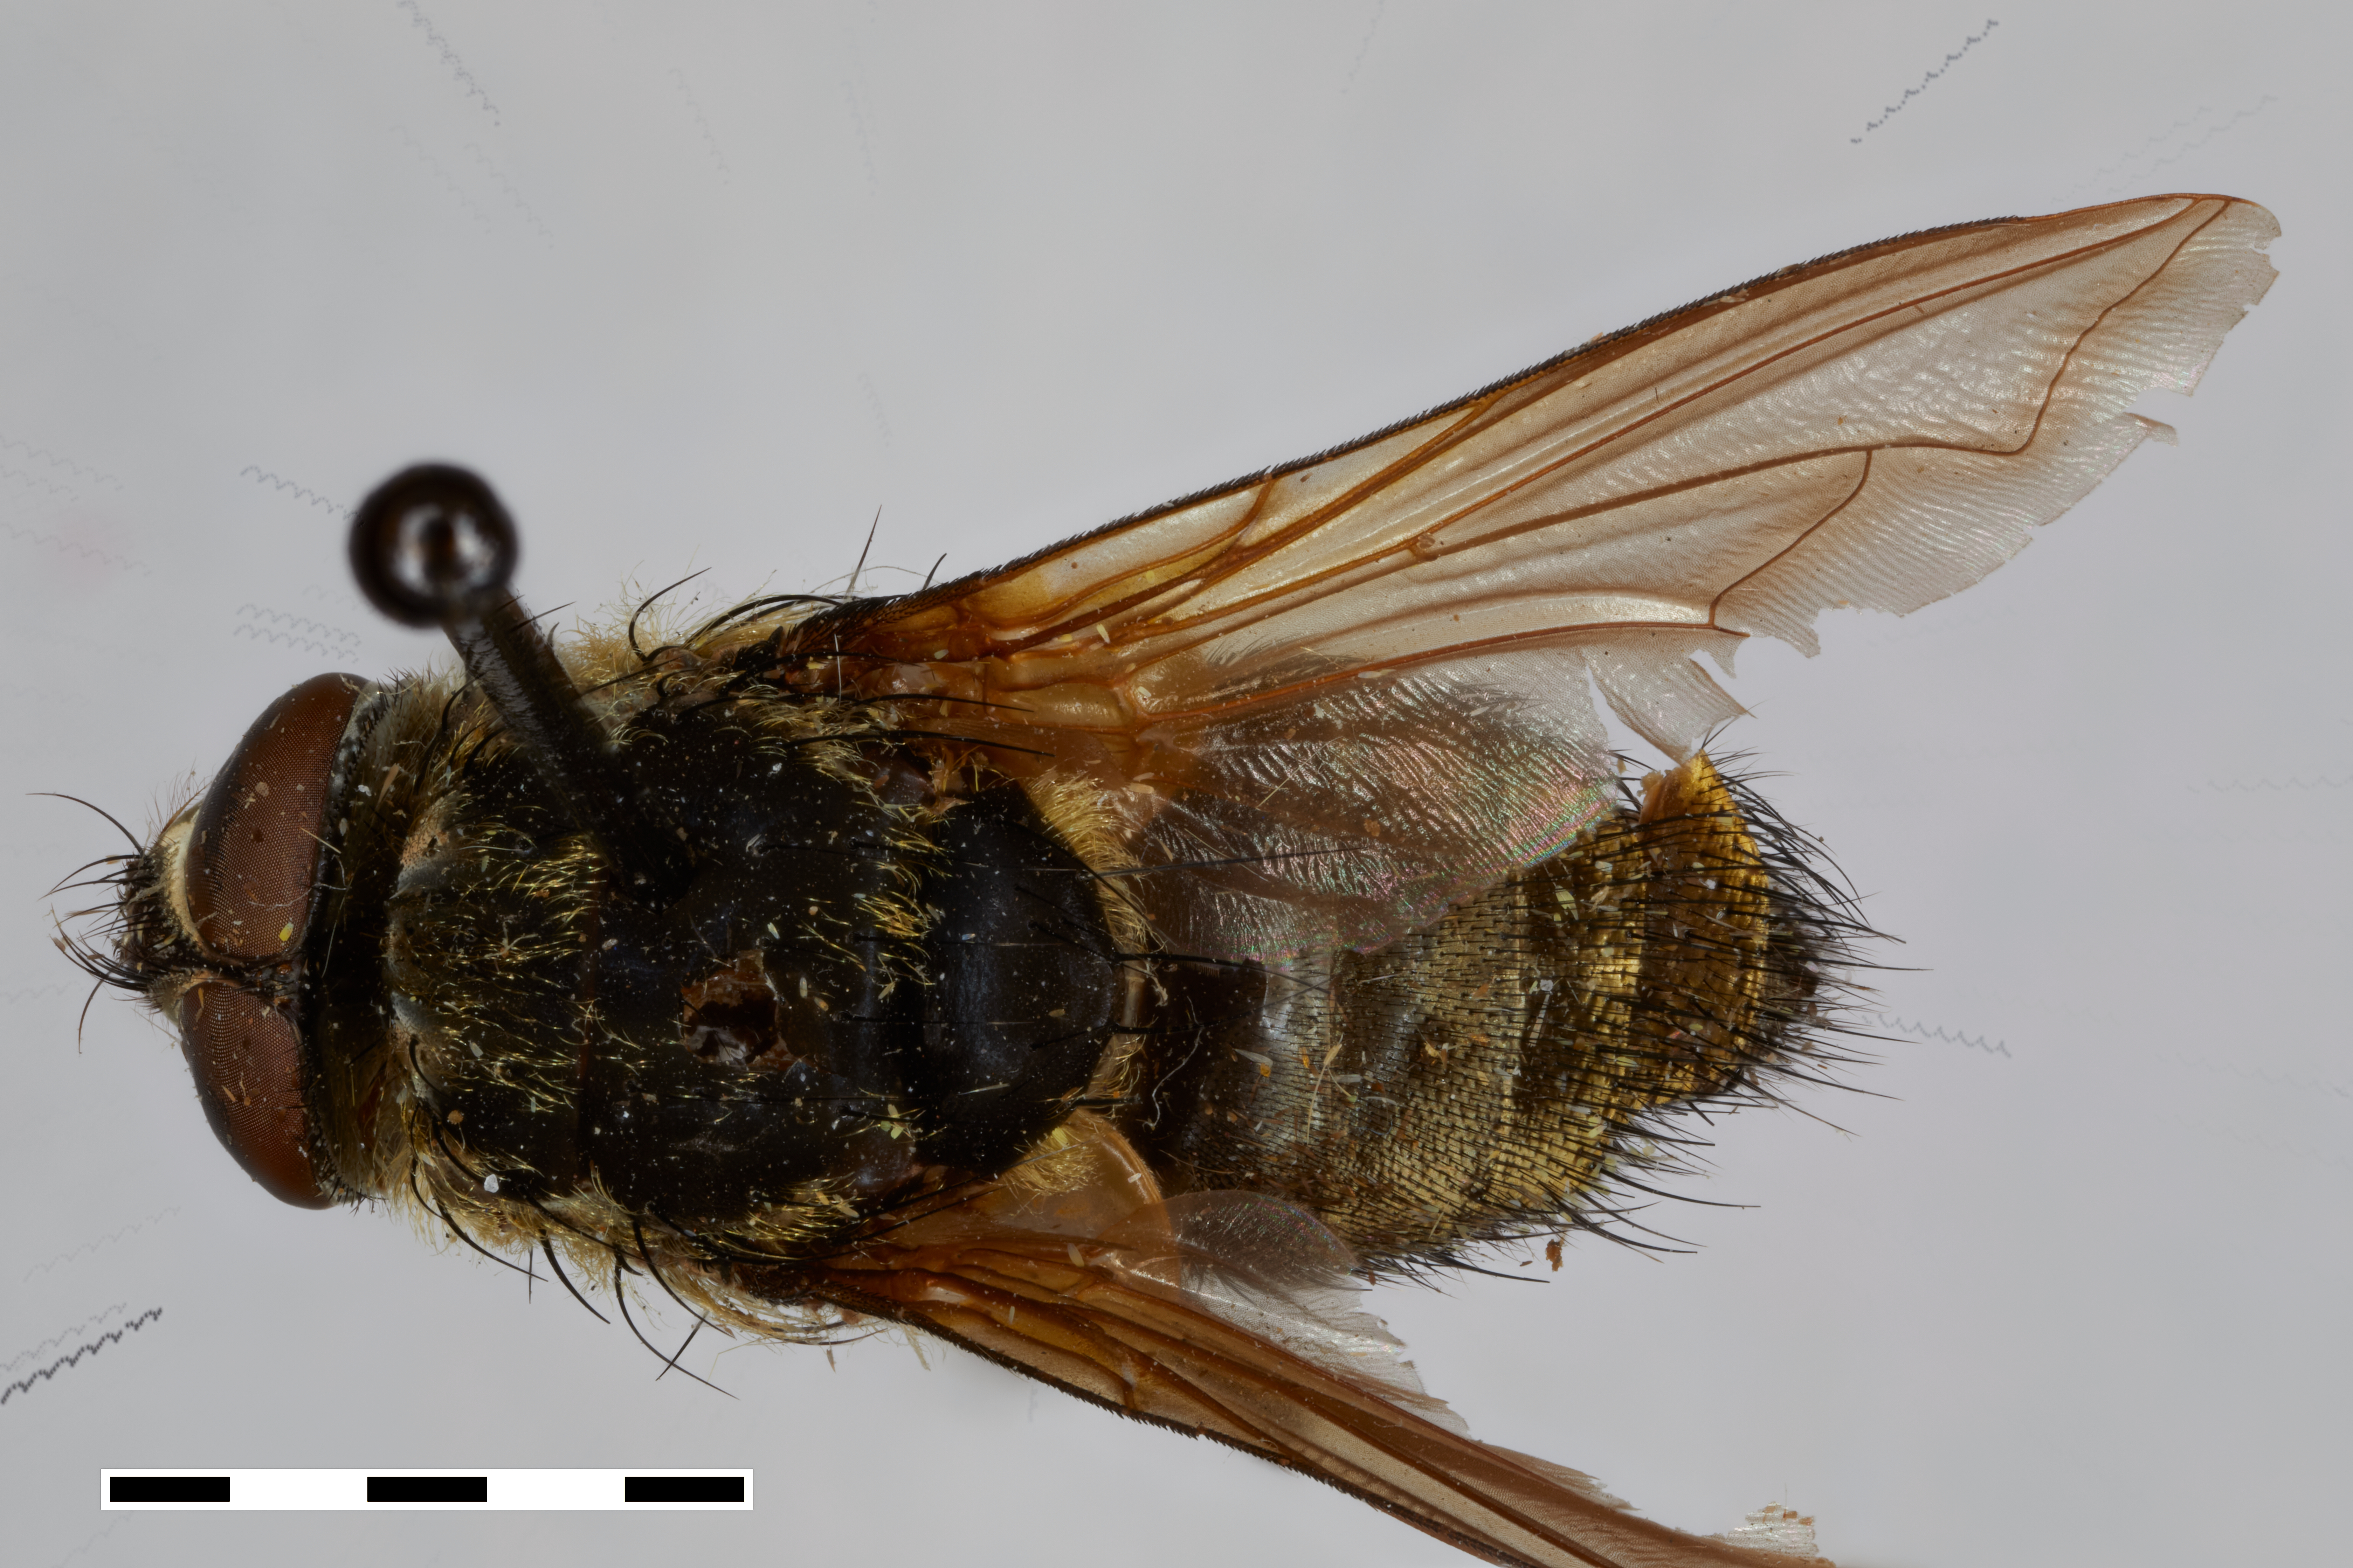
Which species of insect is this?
Xanthotryxus mongol
